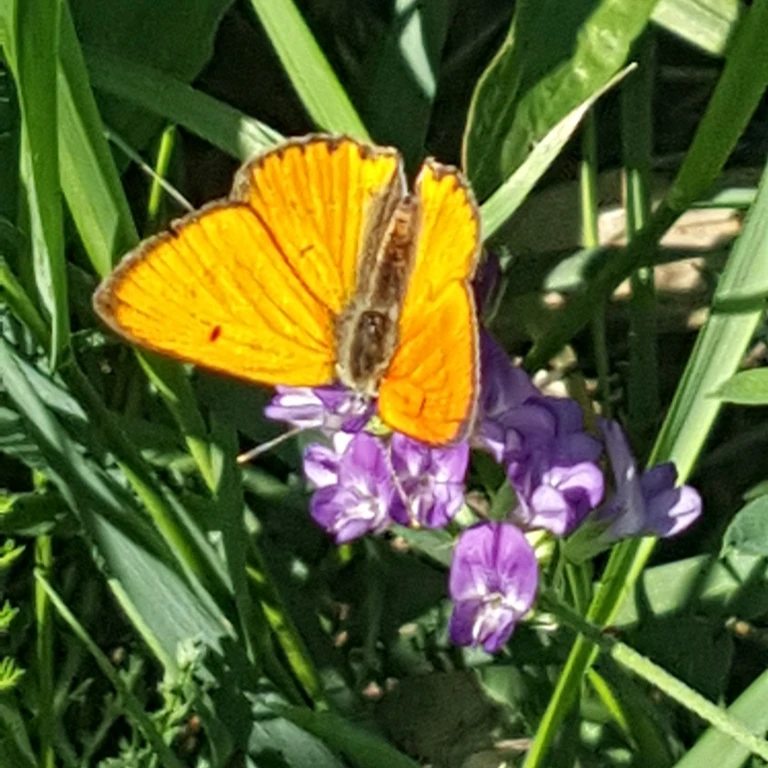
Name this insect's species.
Lycaena dispar
